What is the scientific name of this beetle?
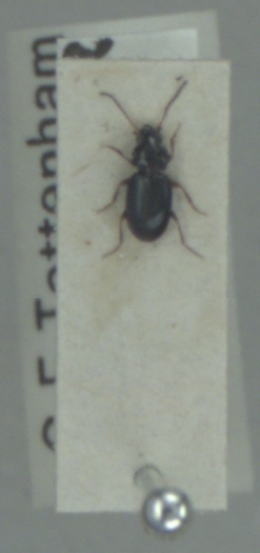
Bembidion obtusum
